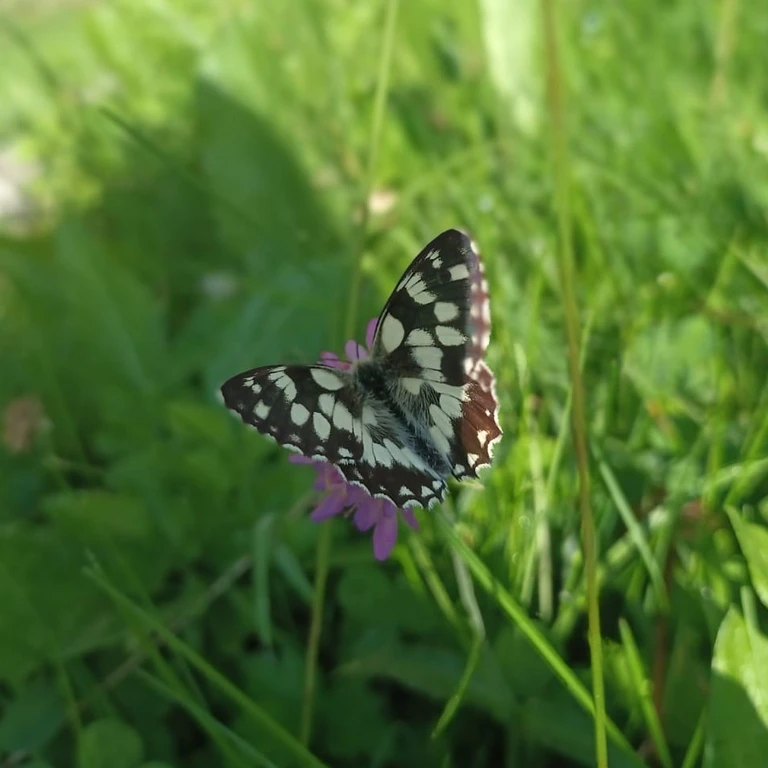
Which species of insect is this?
Melanargia galathea
